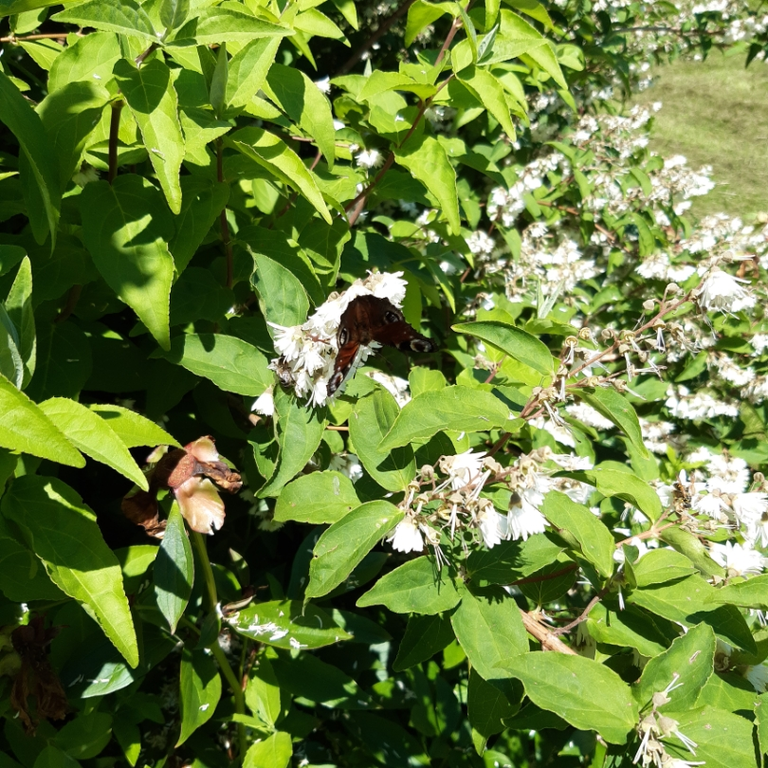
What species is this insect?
Aglais io
